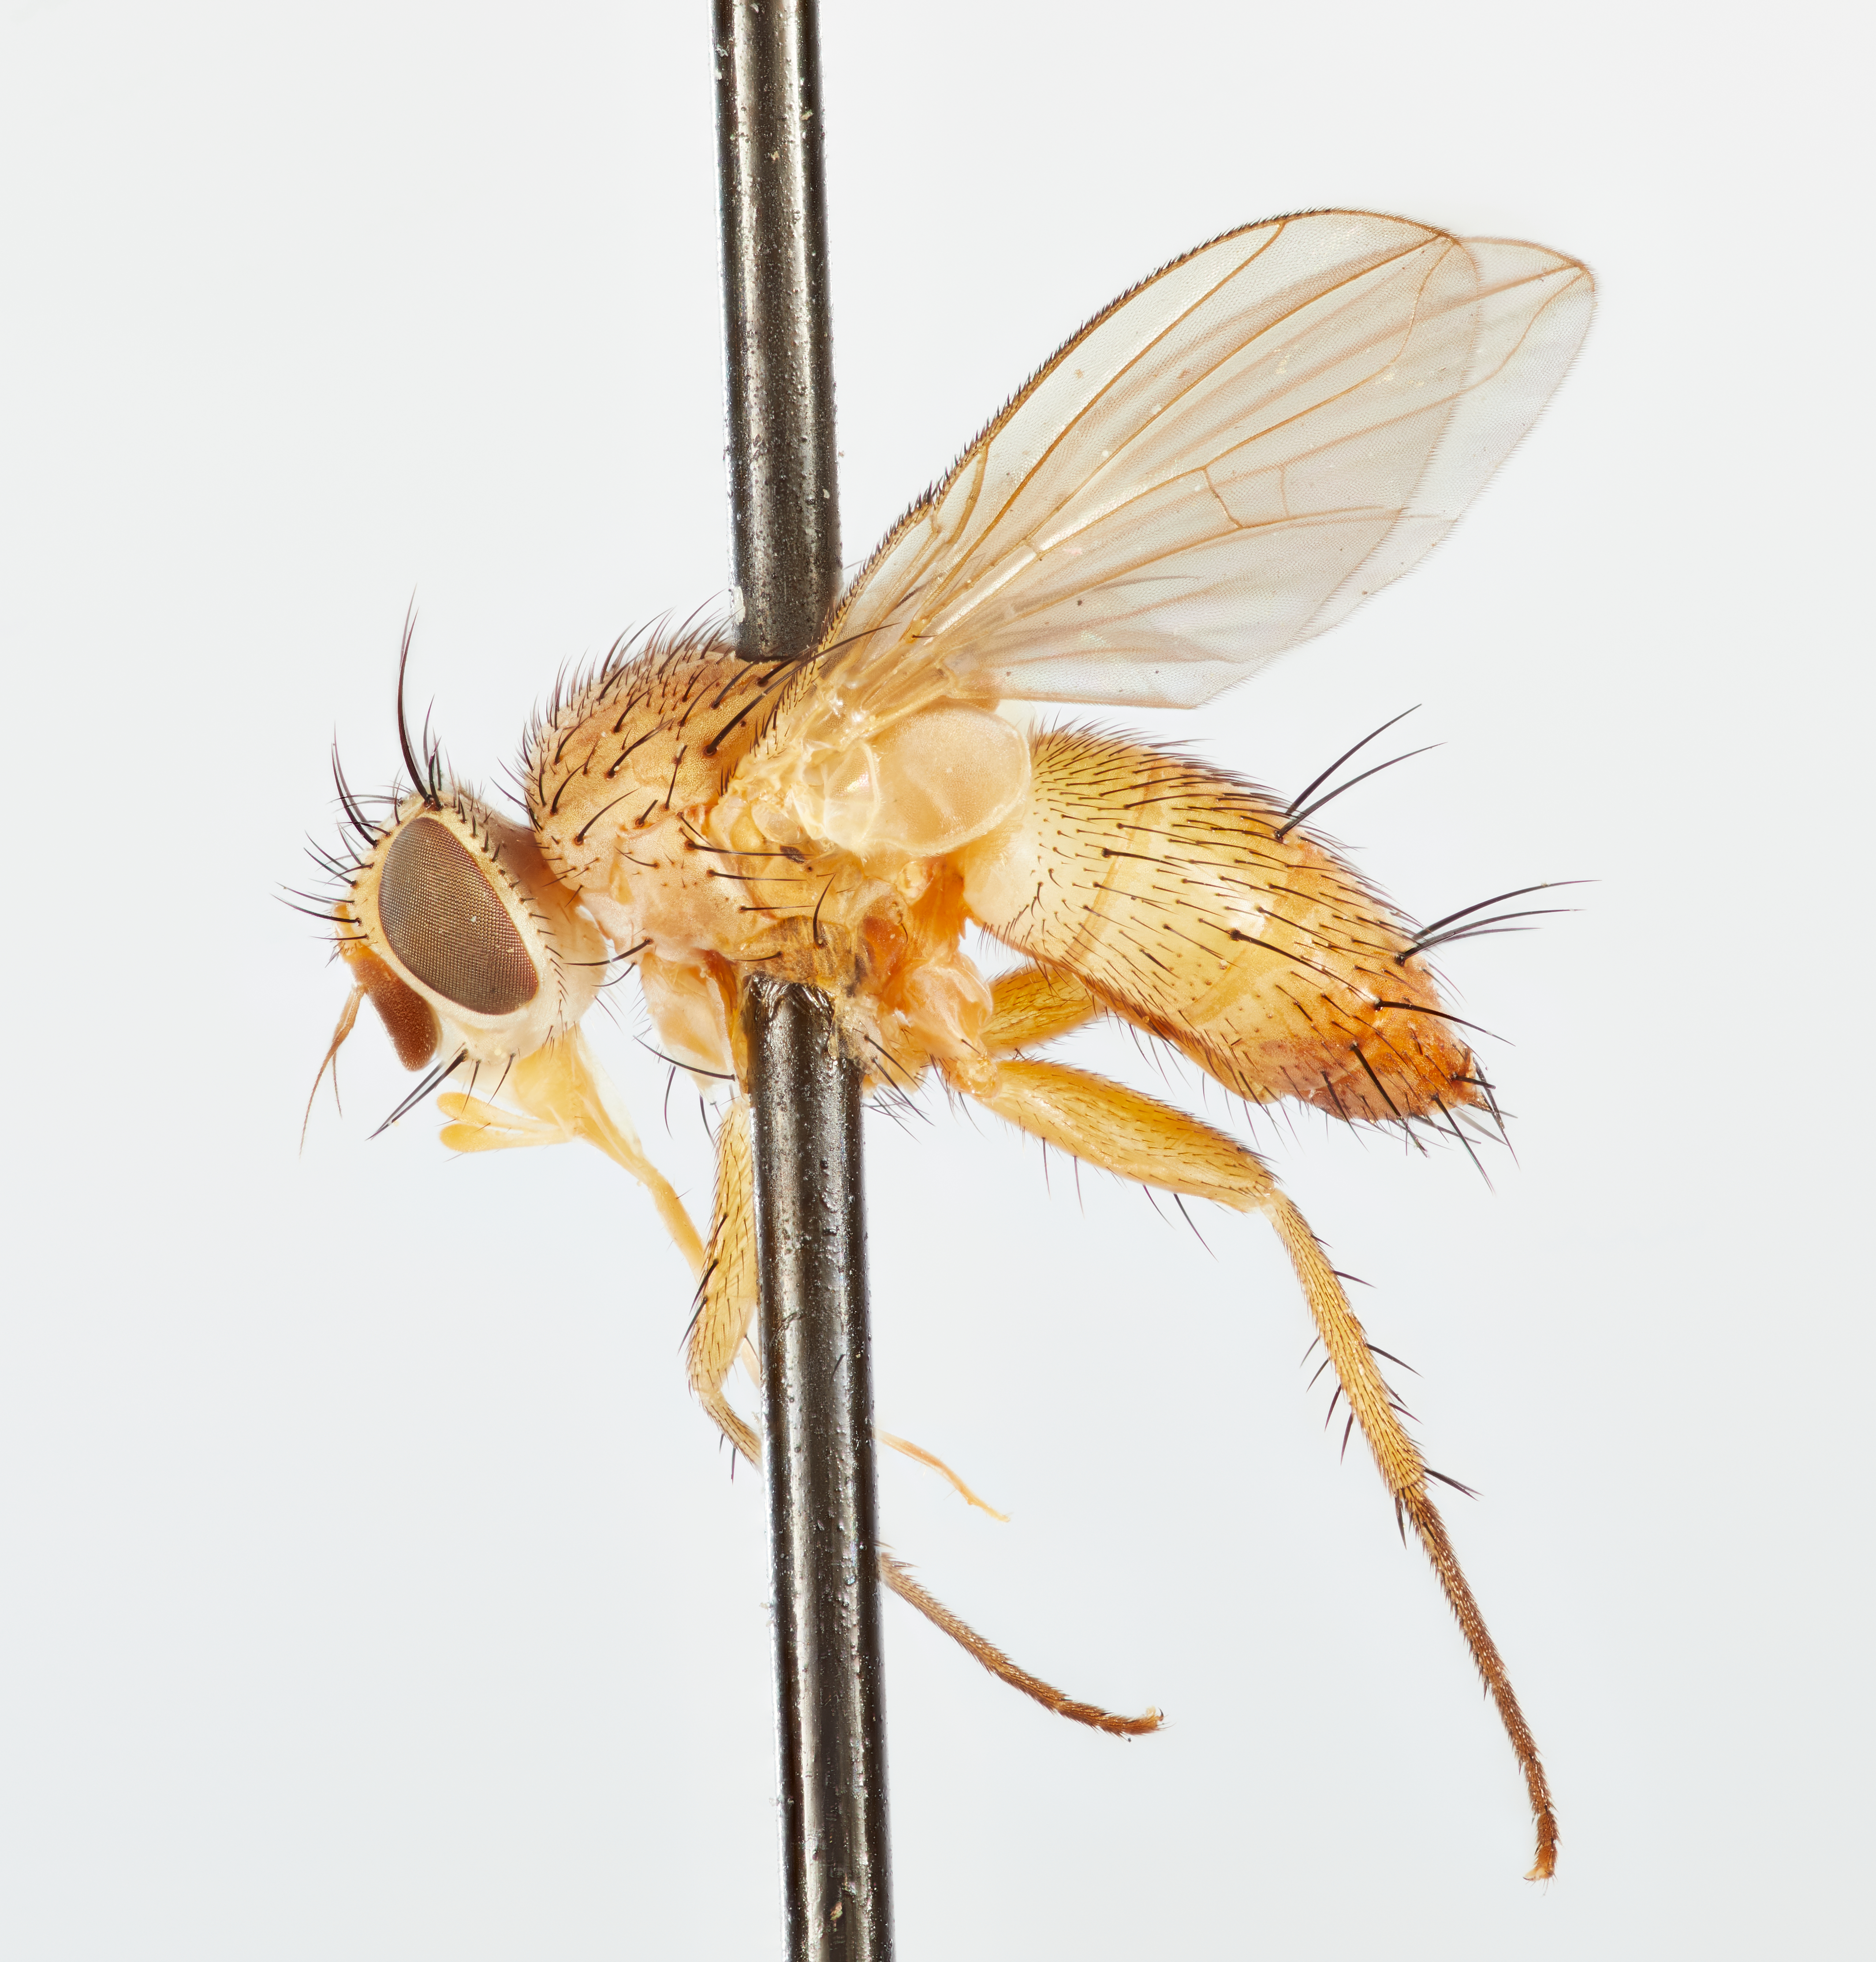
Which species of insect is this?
Crocuta lutea
